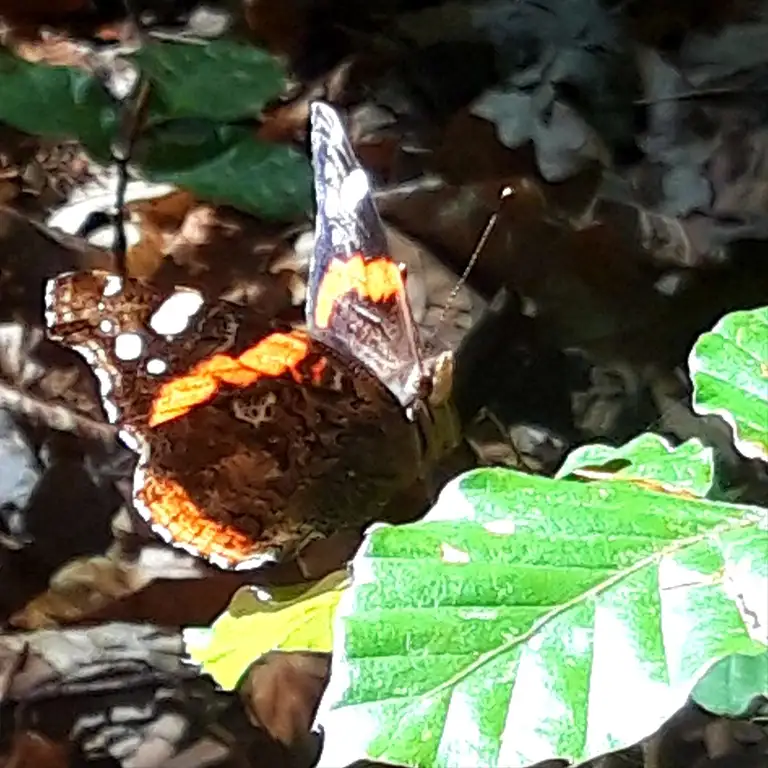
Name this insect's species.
Vanessa atalanta
